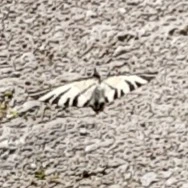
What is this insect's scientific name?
Iphiclides podalirius
